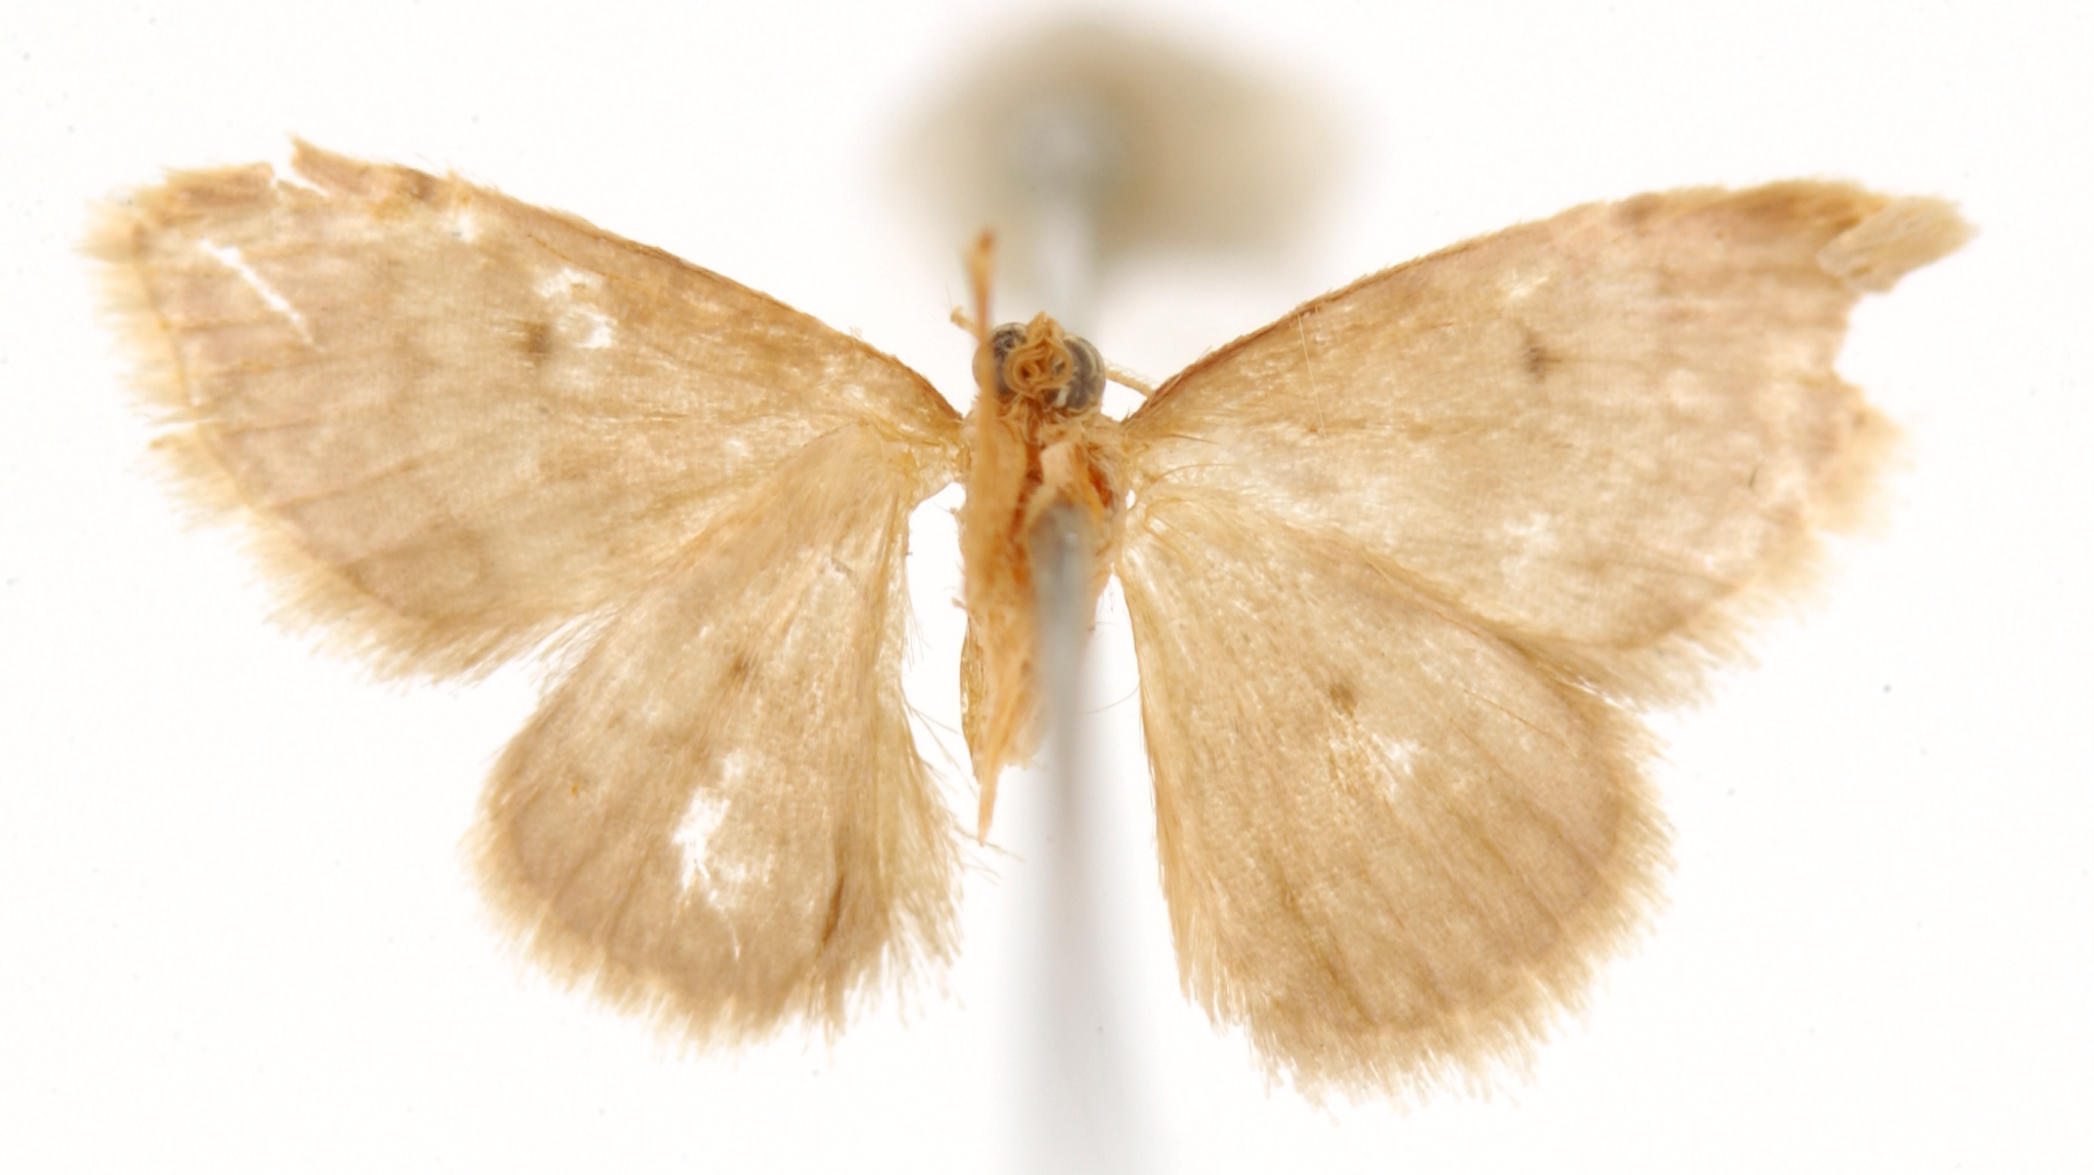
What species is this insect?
Euacidalia griseinitens
